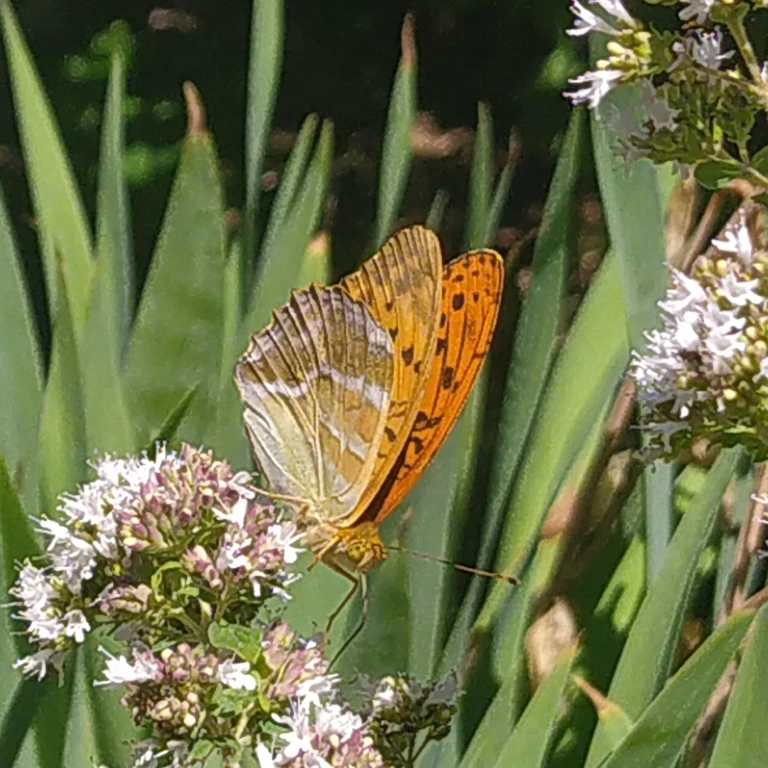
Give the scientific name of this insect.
Argynnis paphia
